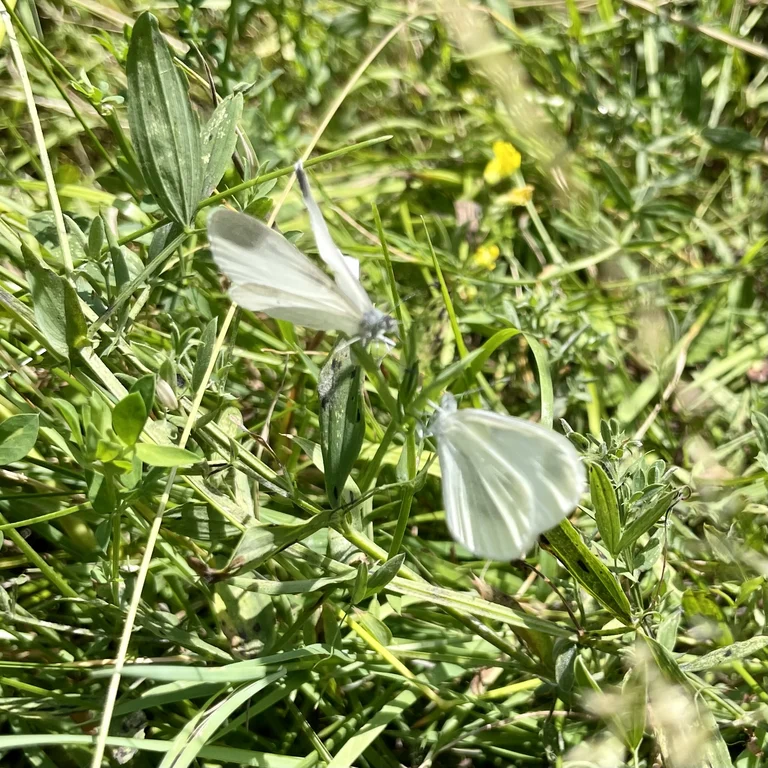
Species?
Leptidea sinapis/juvernica
